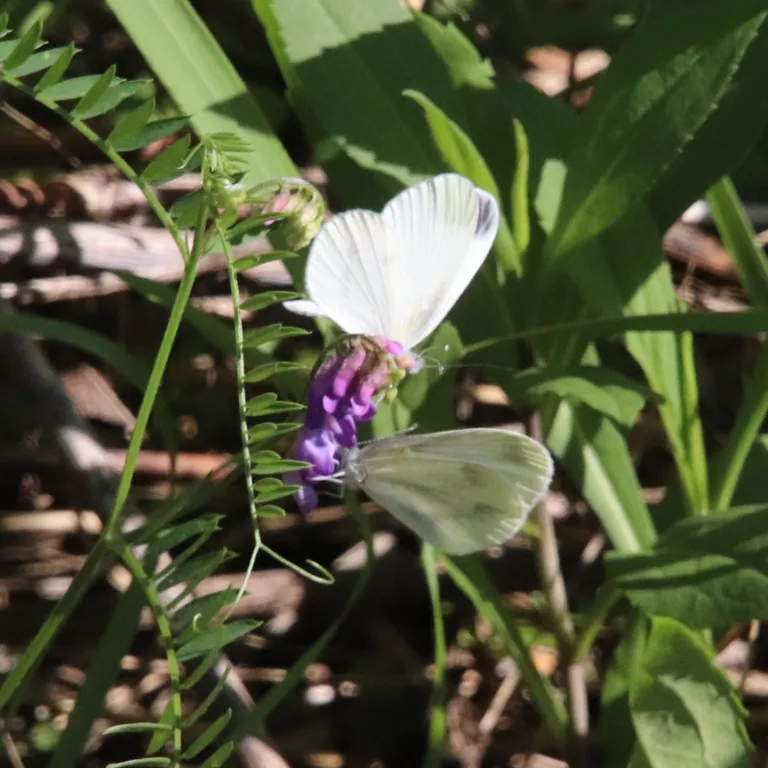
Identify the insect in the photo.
Leptidea sinapis/juvernica
